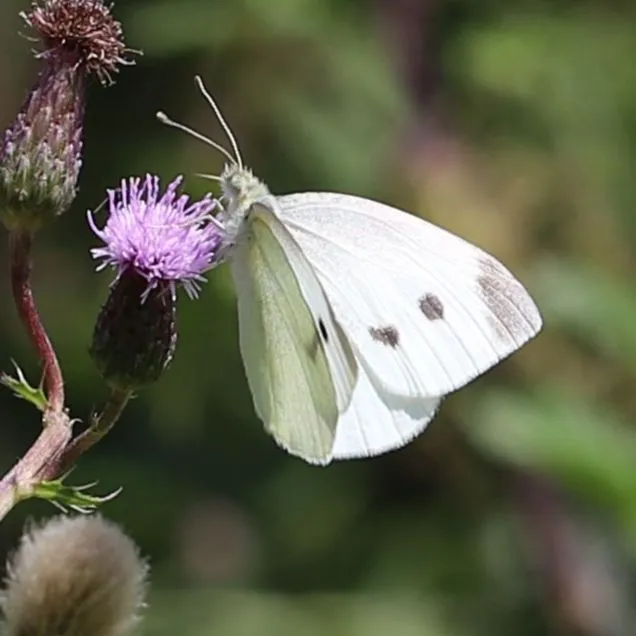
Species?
Pieris rapae
